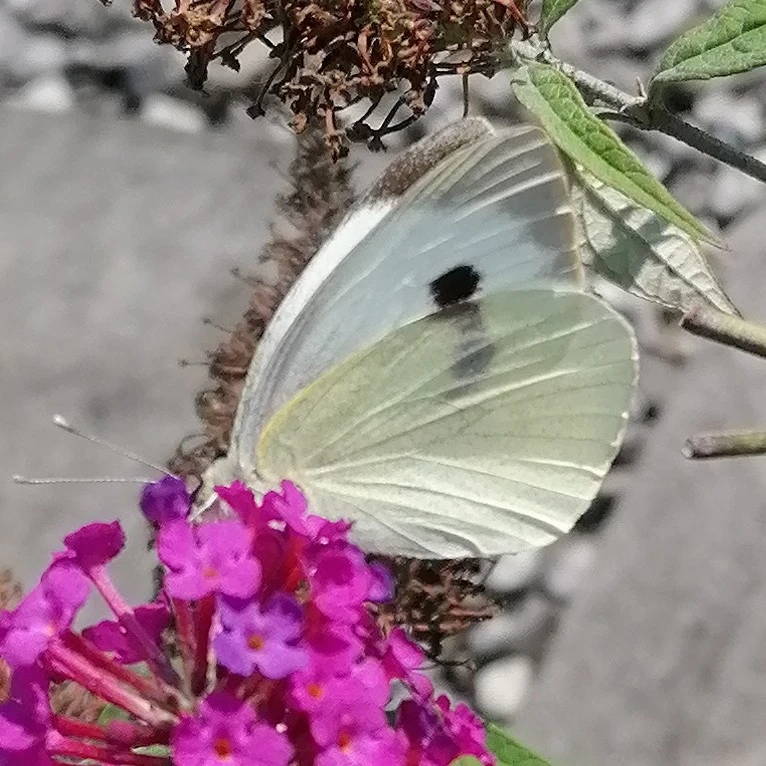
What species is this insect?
Pieris brassicae
